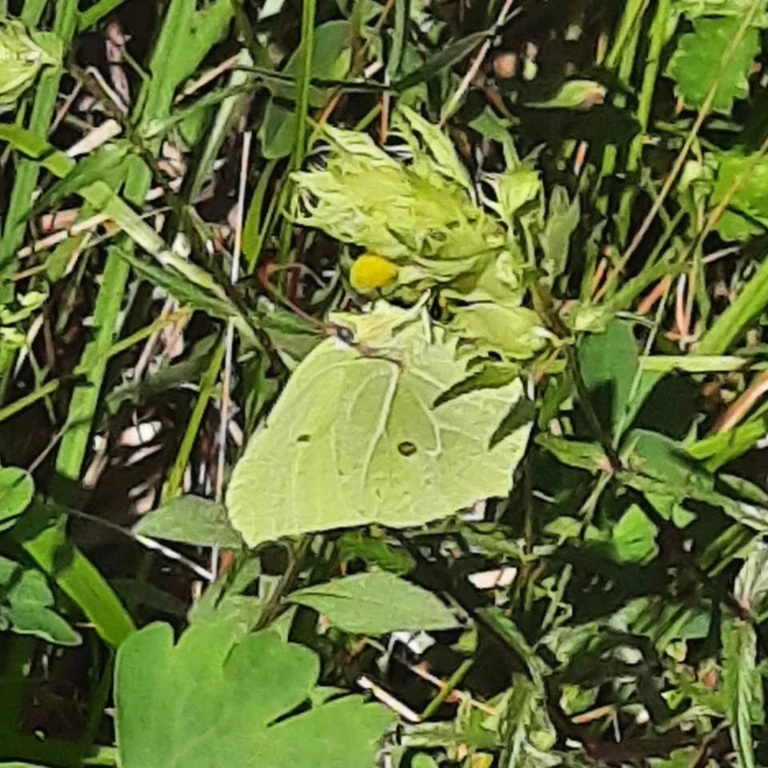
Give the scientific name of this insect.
Gonepteryx rhamni
